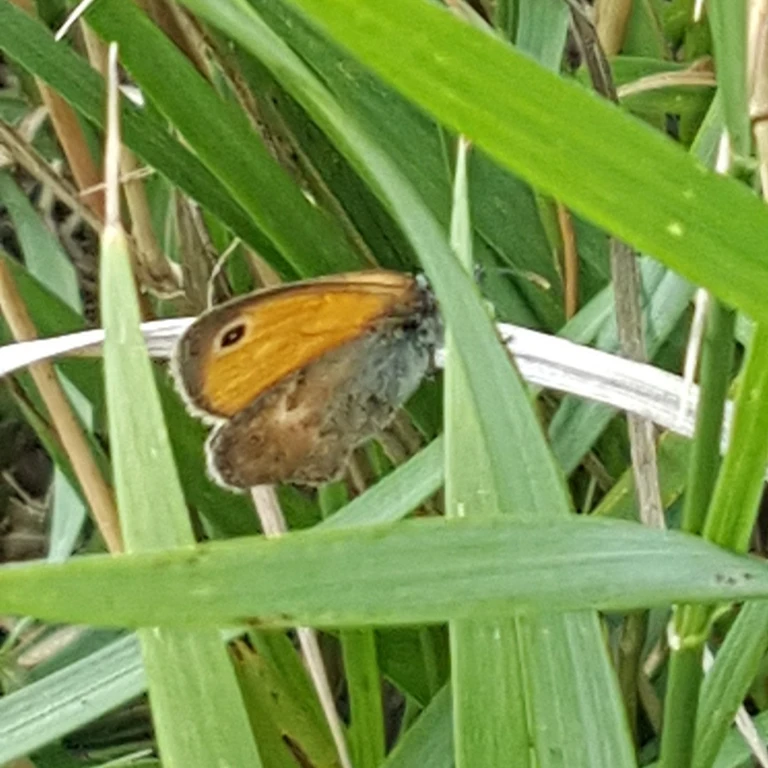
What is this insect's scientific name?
Coenonympha pamphilus
